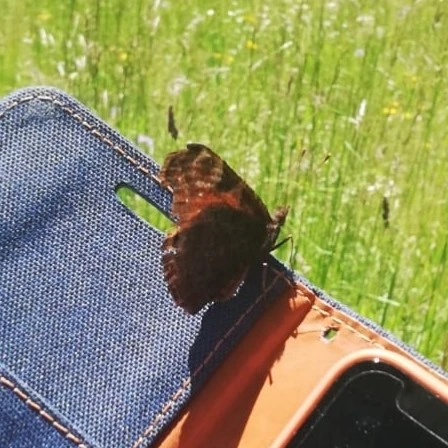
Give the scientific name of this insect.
Aglais io
